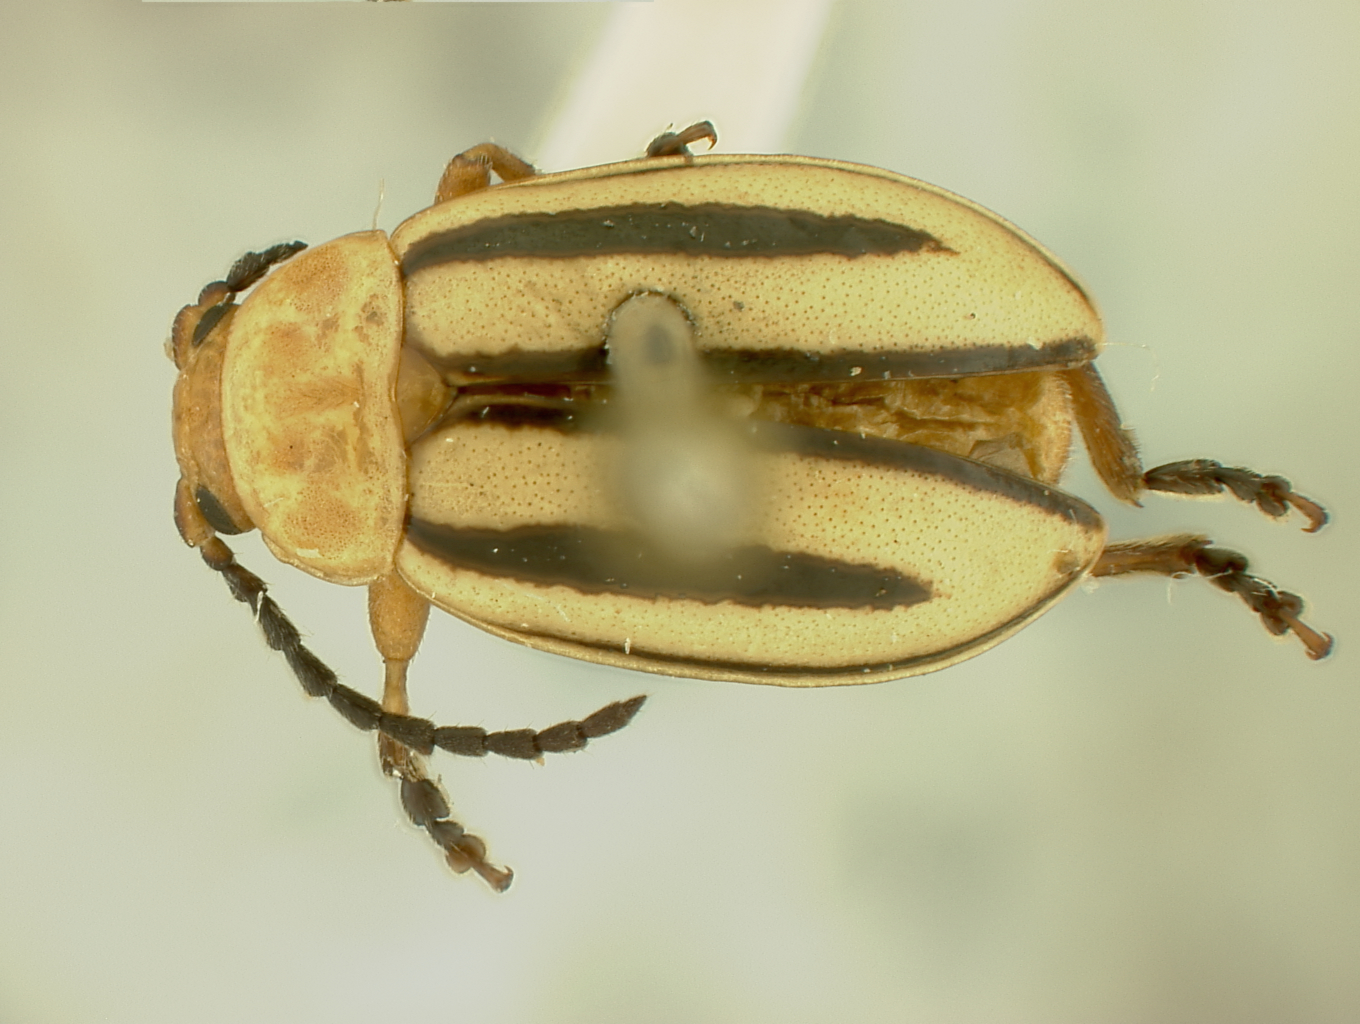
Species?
Disonycha balsbaughi
